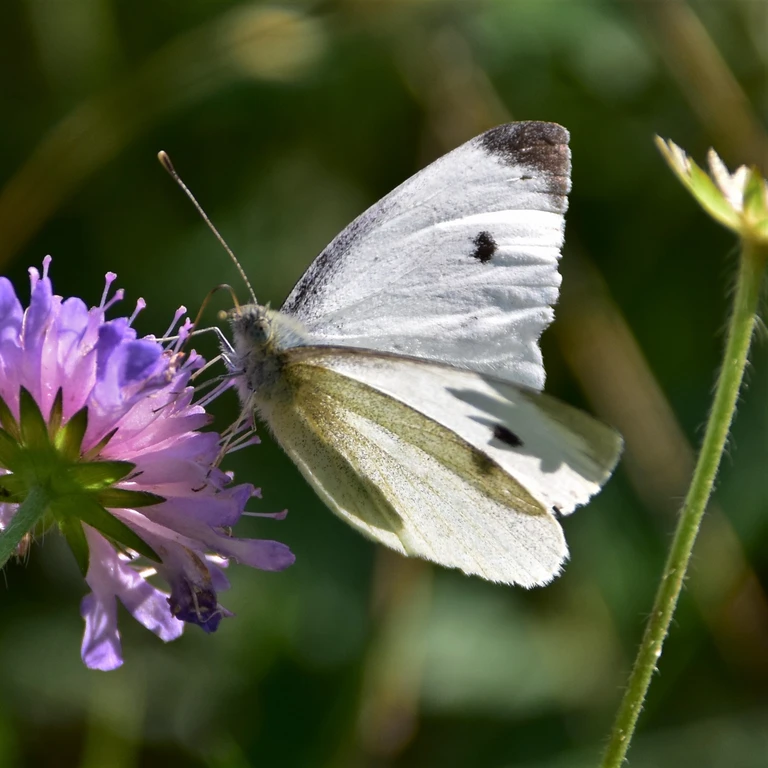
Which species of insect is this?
Pieris rapae
